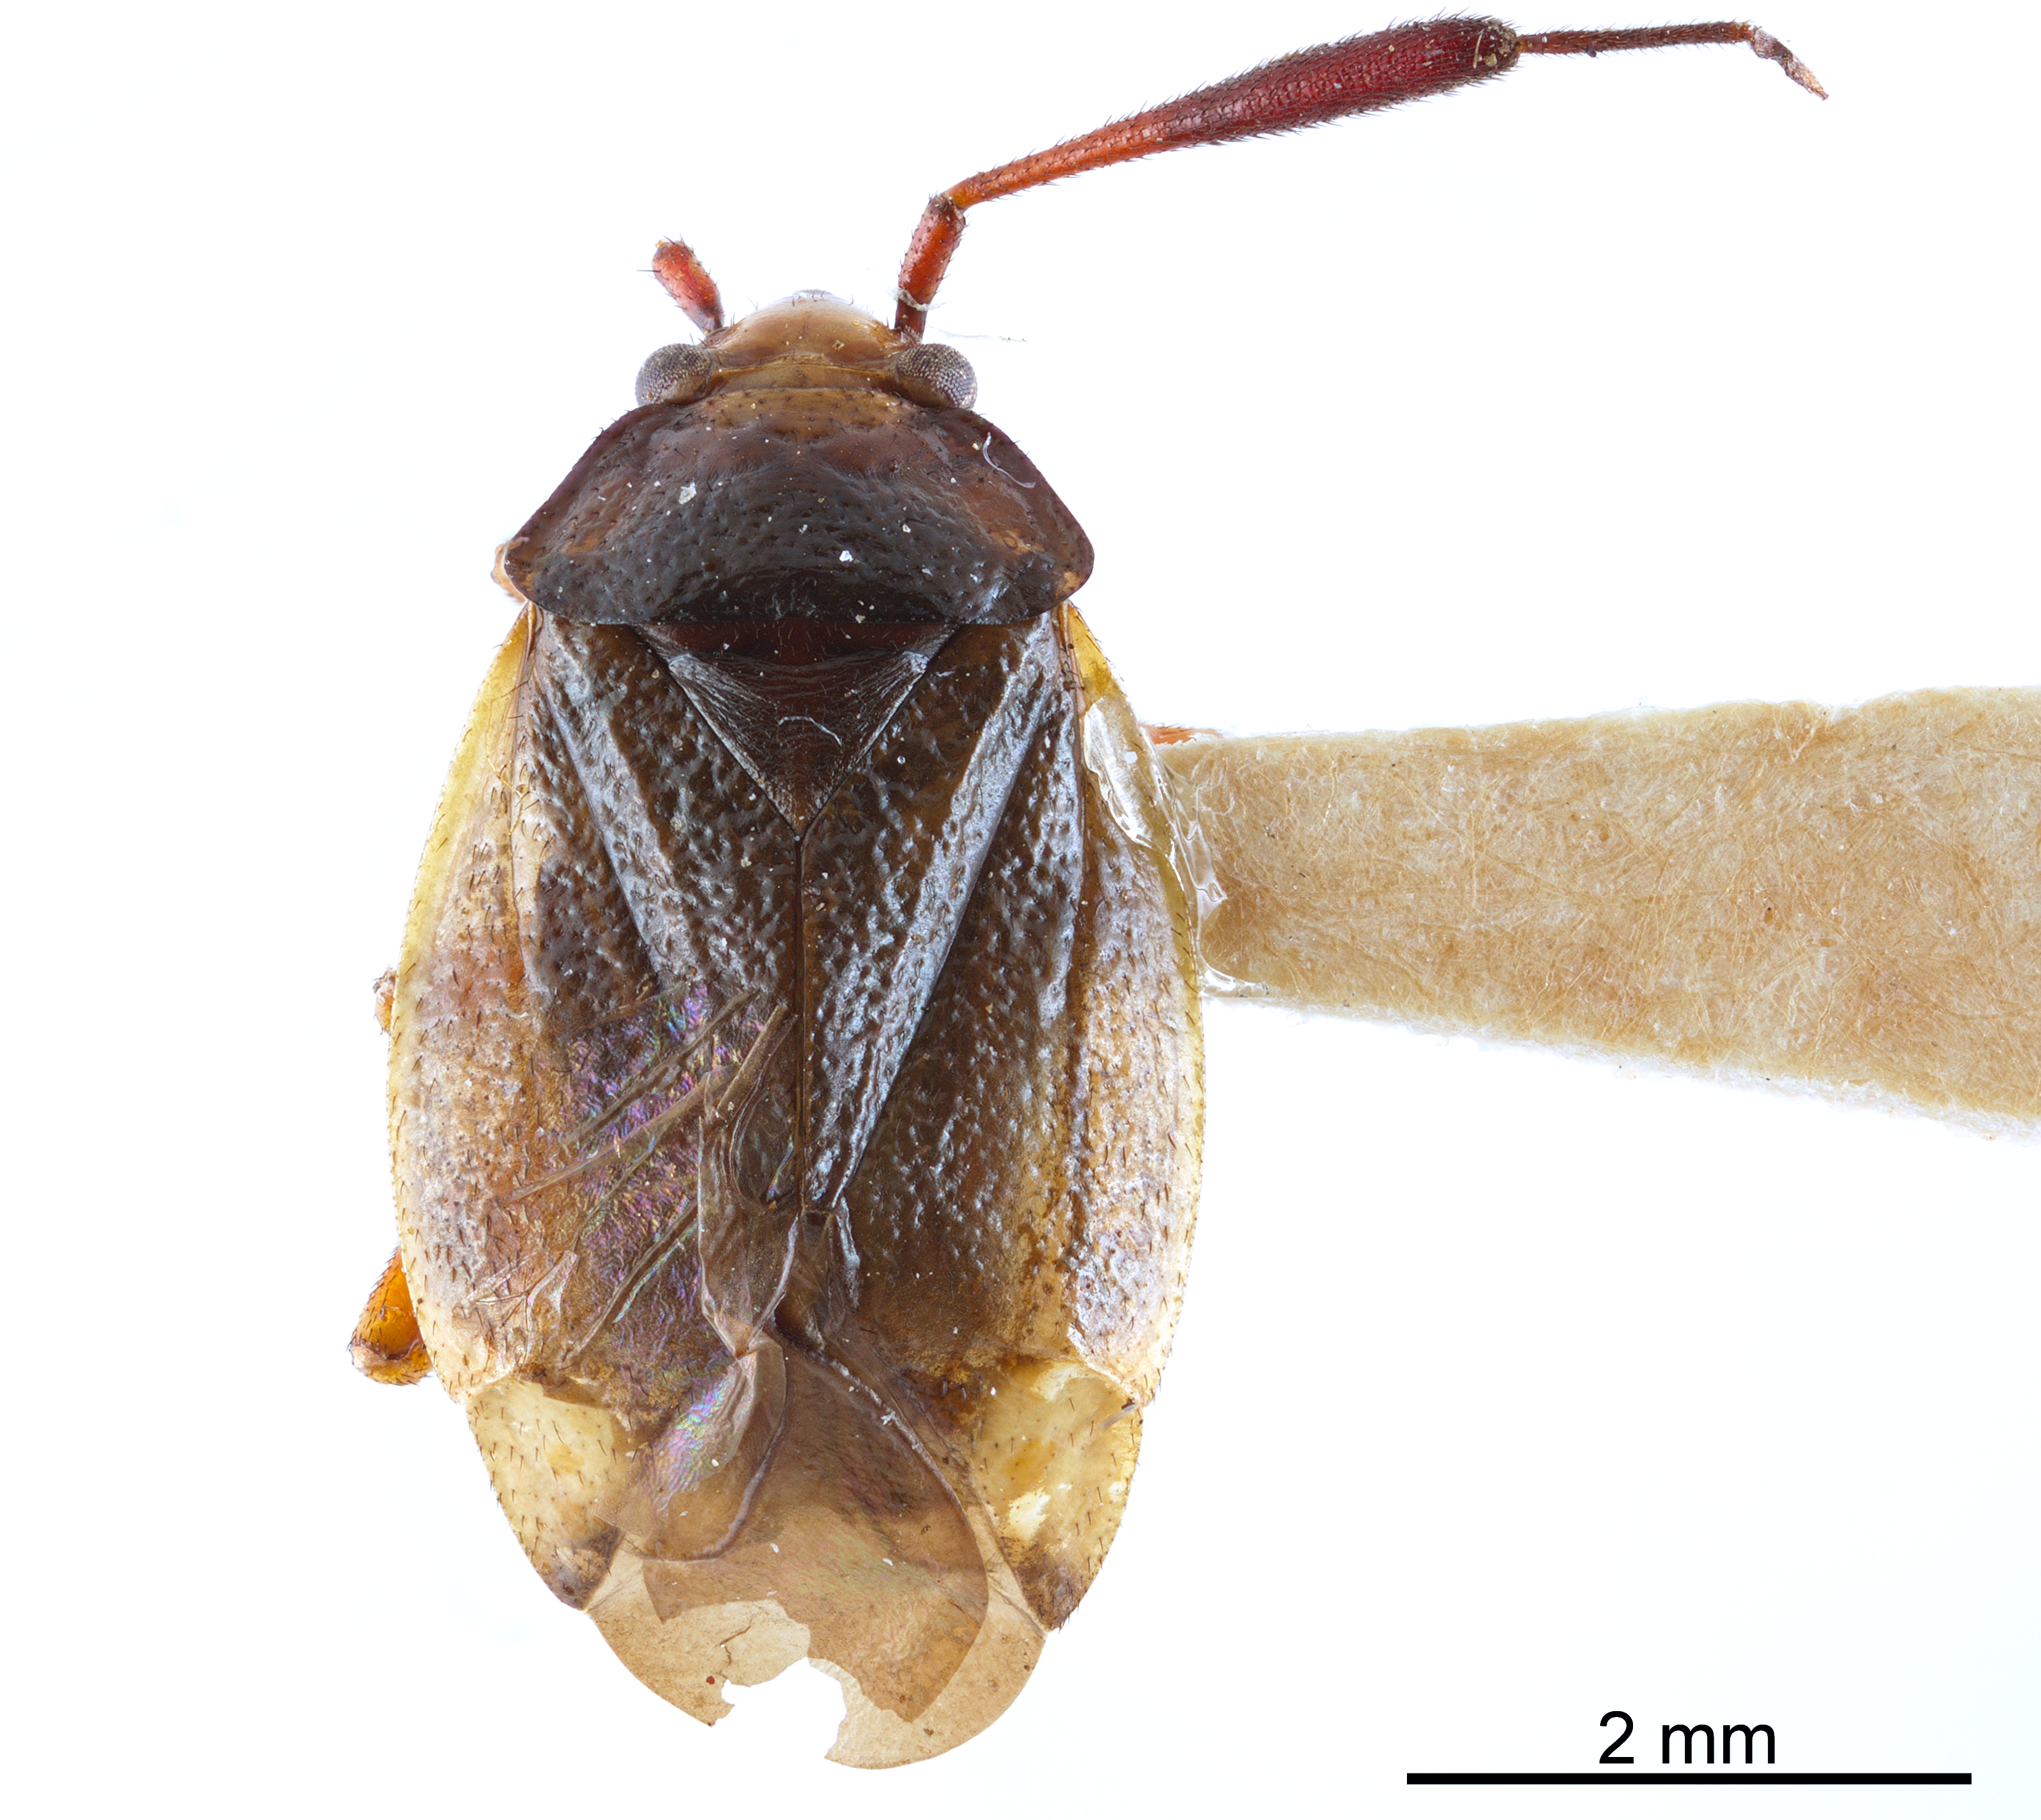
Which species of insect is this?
Pronotocrepis clavicornis
